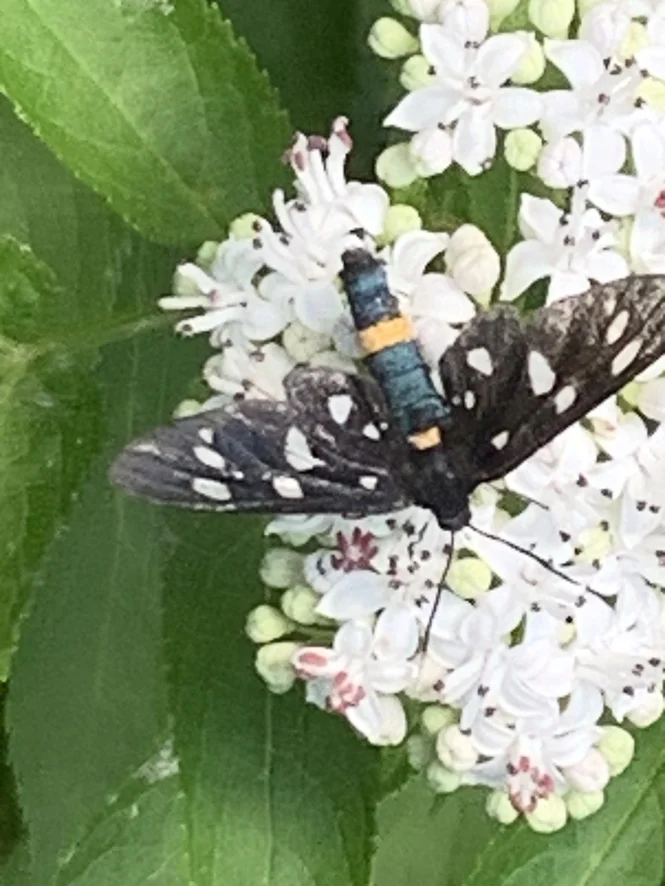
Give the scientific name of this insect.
Amata phegea
